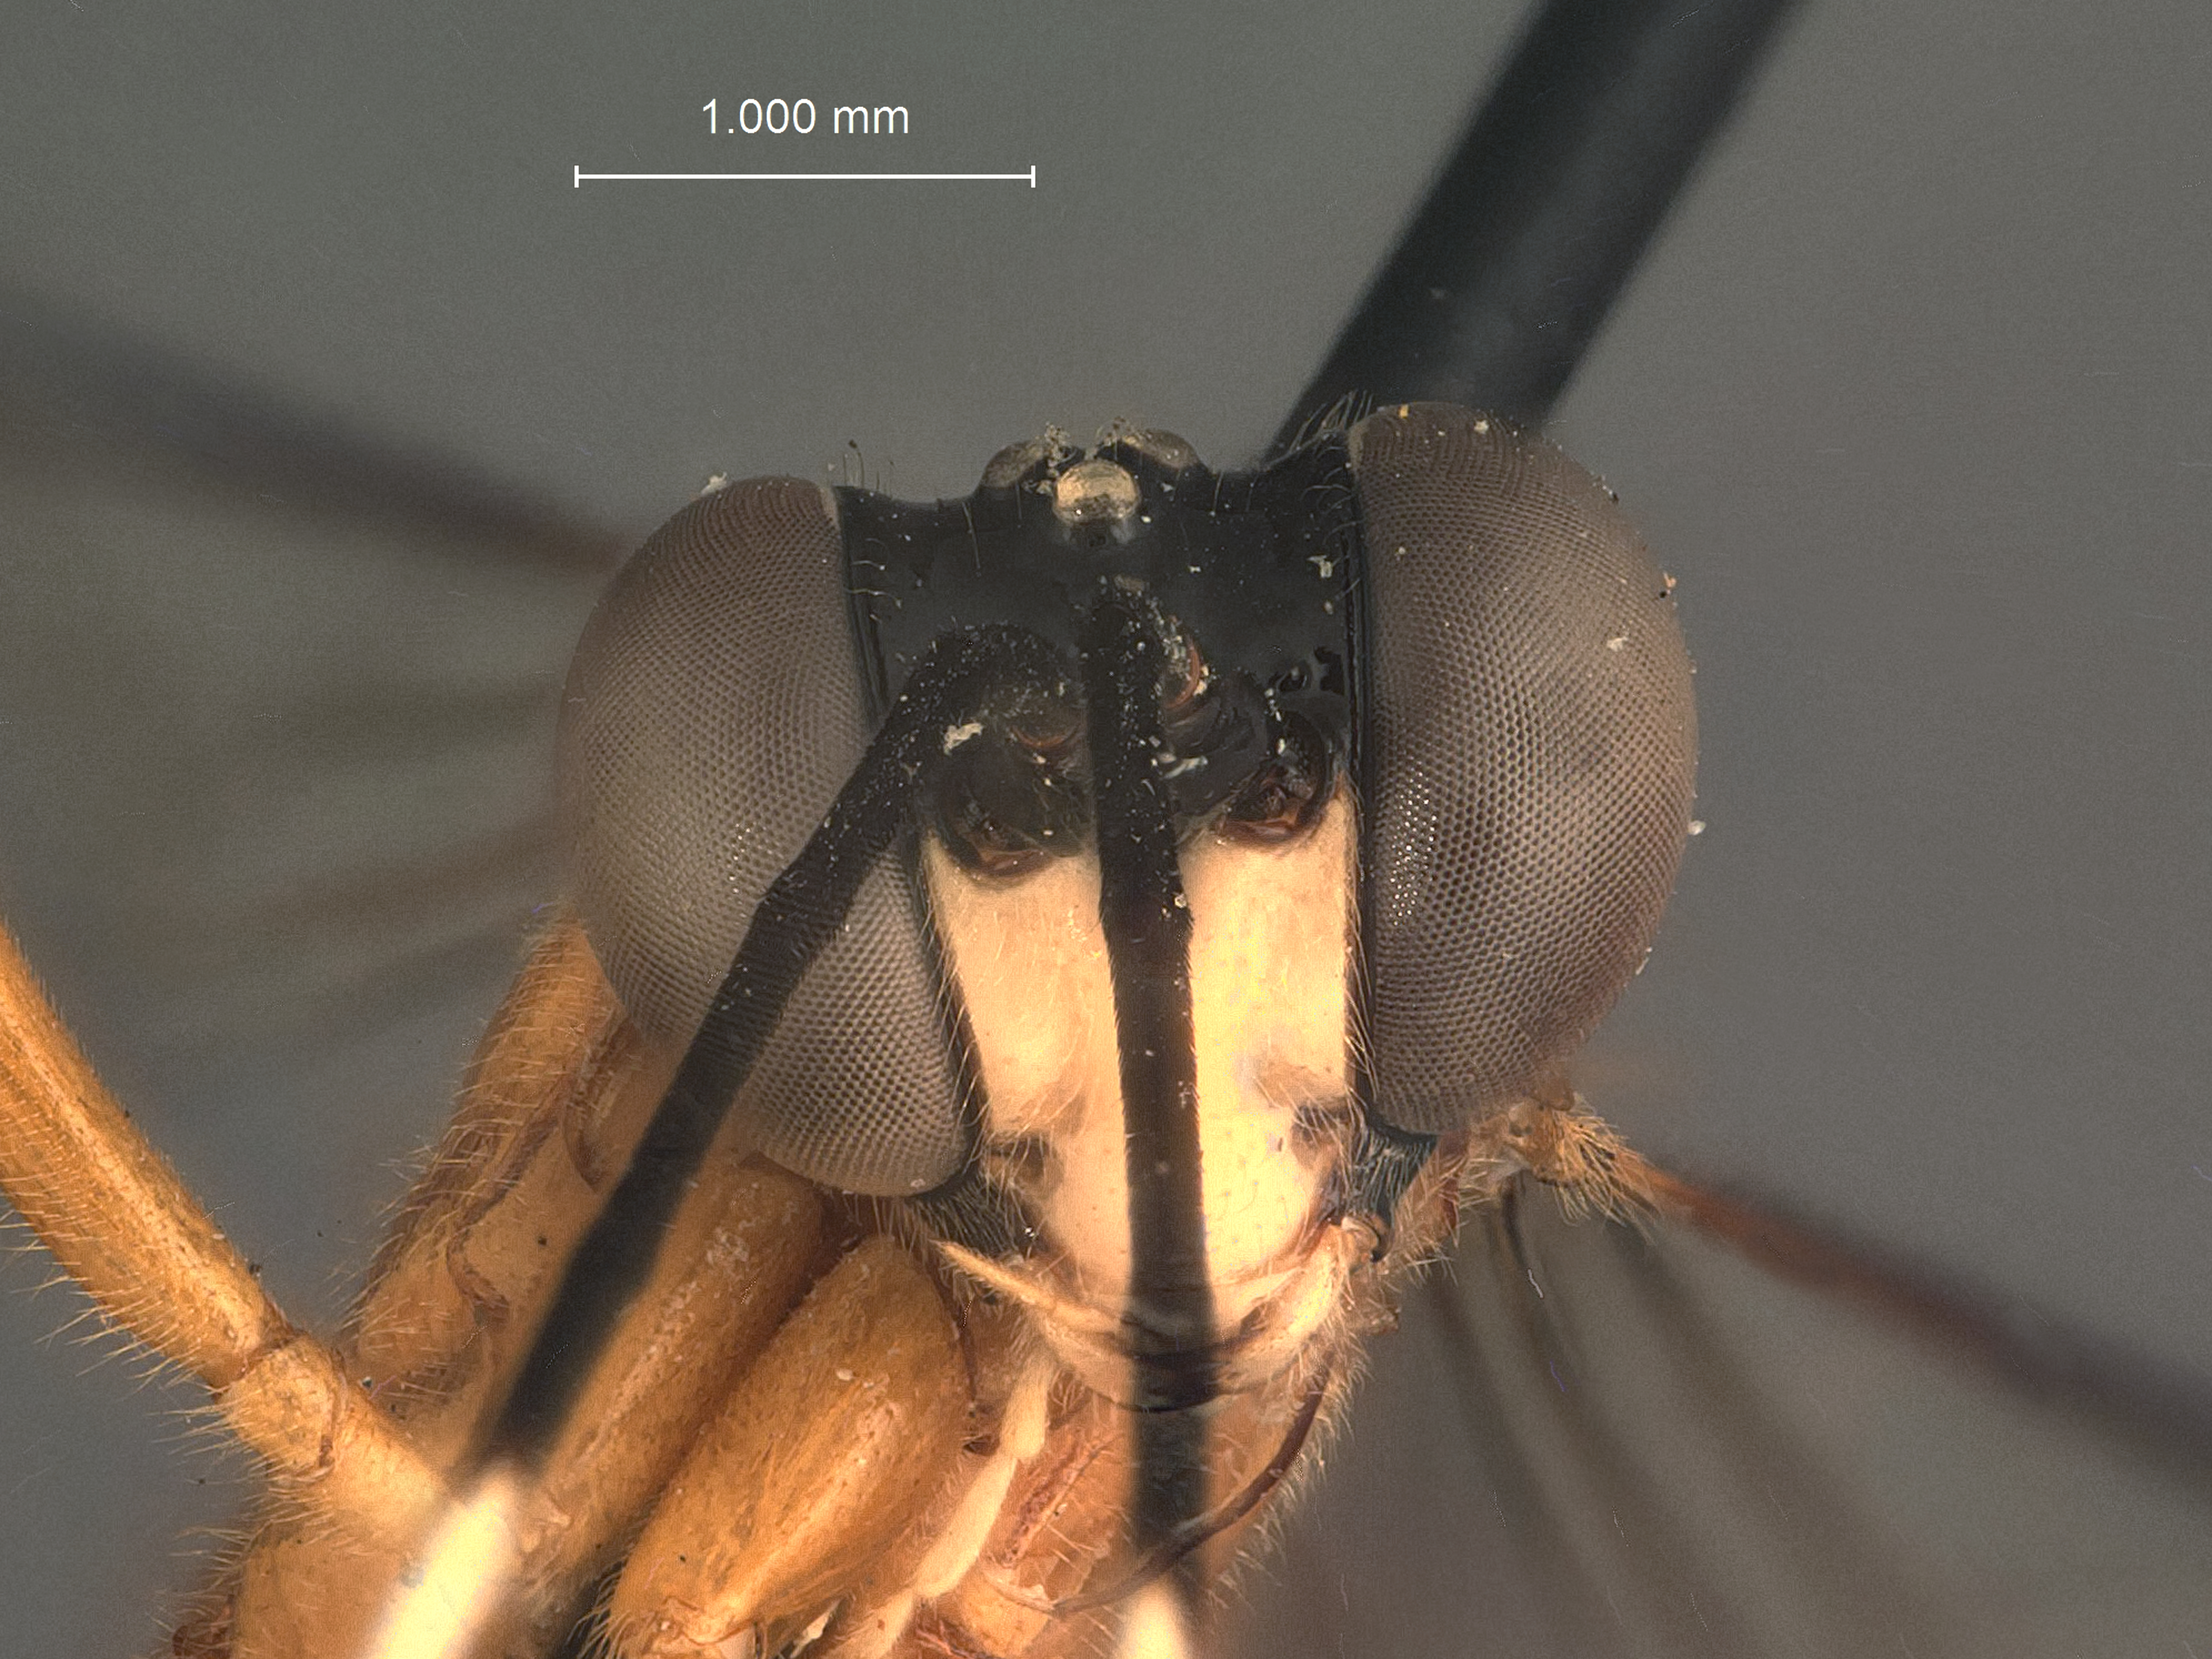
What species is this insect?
Polycyrtus prominens
